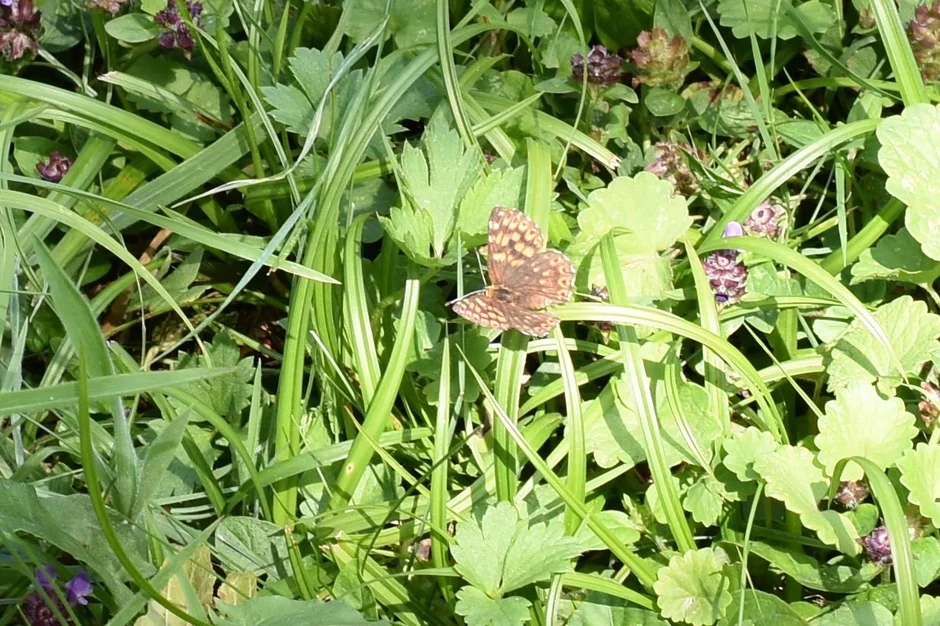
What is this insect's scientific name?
Hamearis lucina
